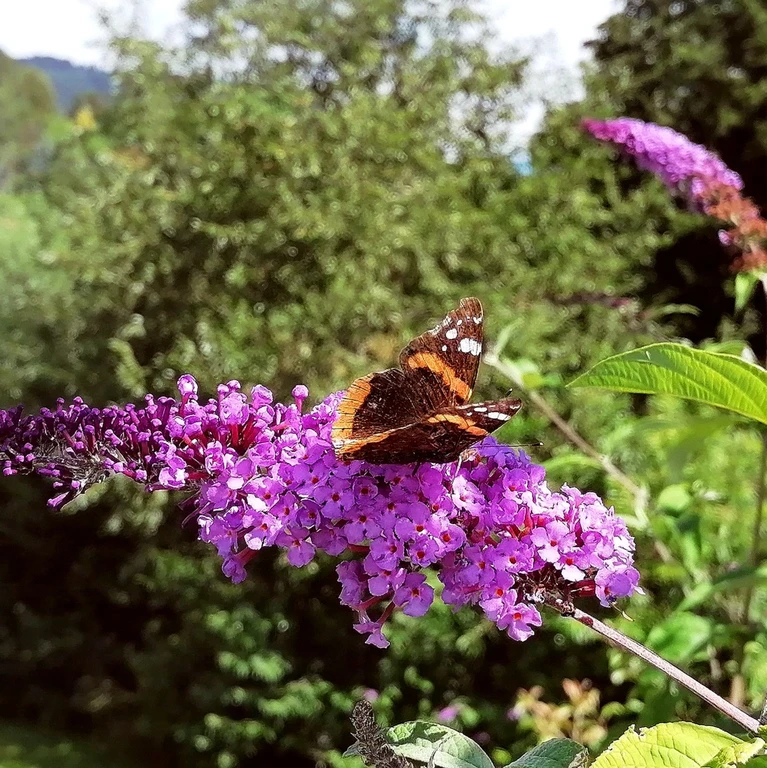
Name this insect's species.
Vanessa atalanta
